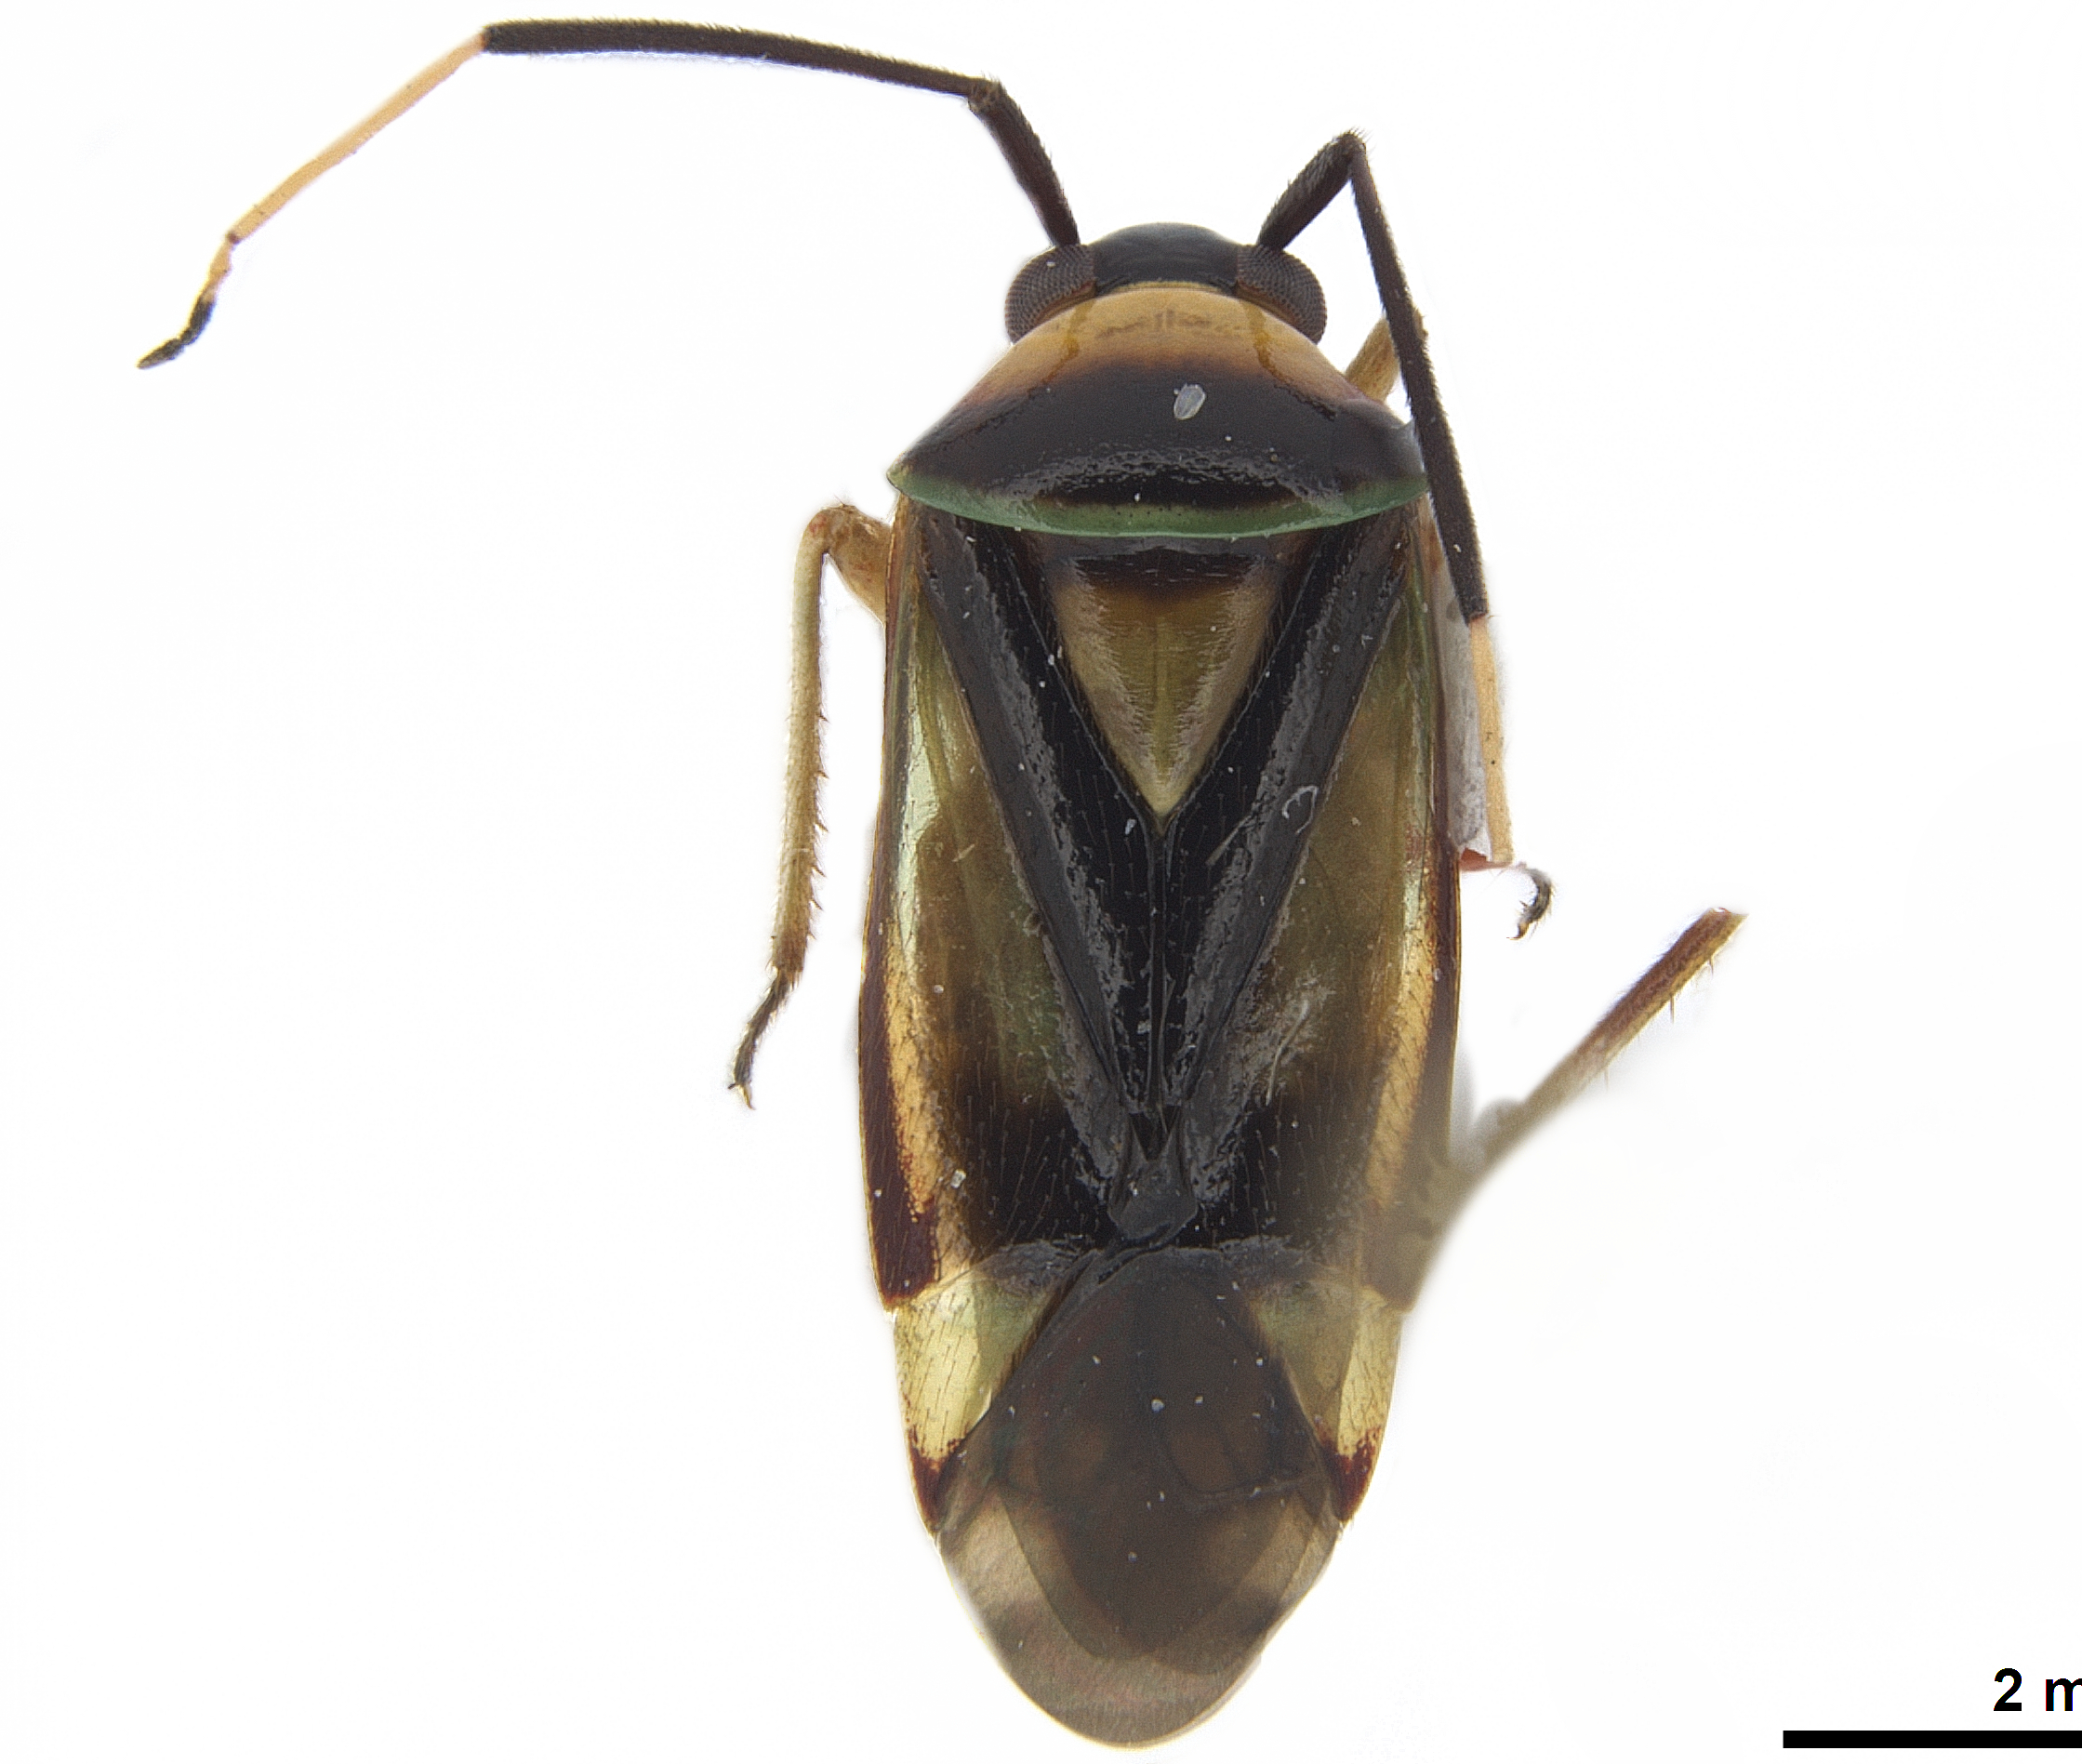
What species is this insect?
Calondas superbus
